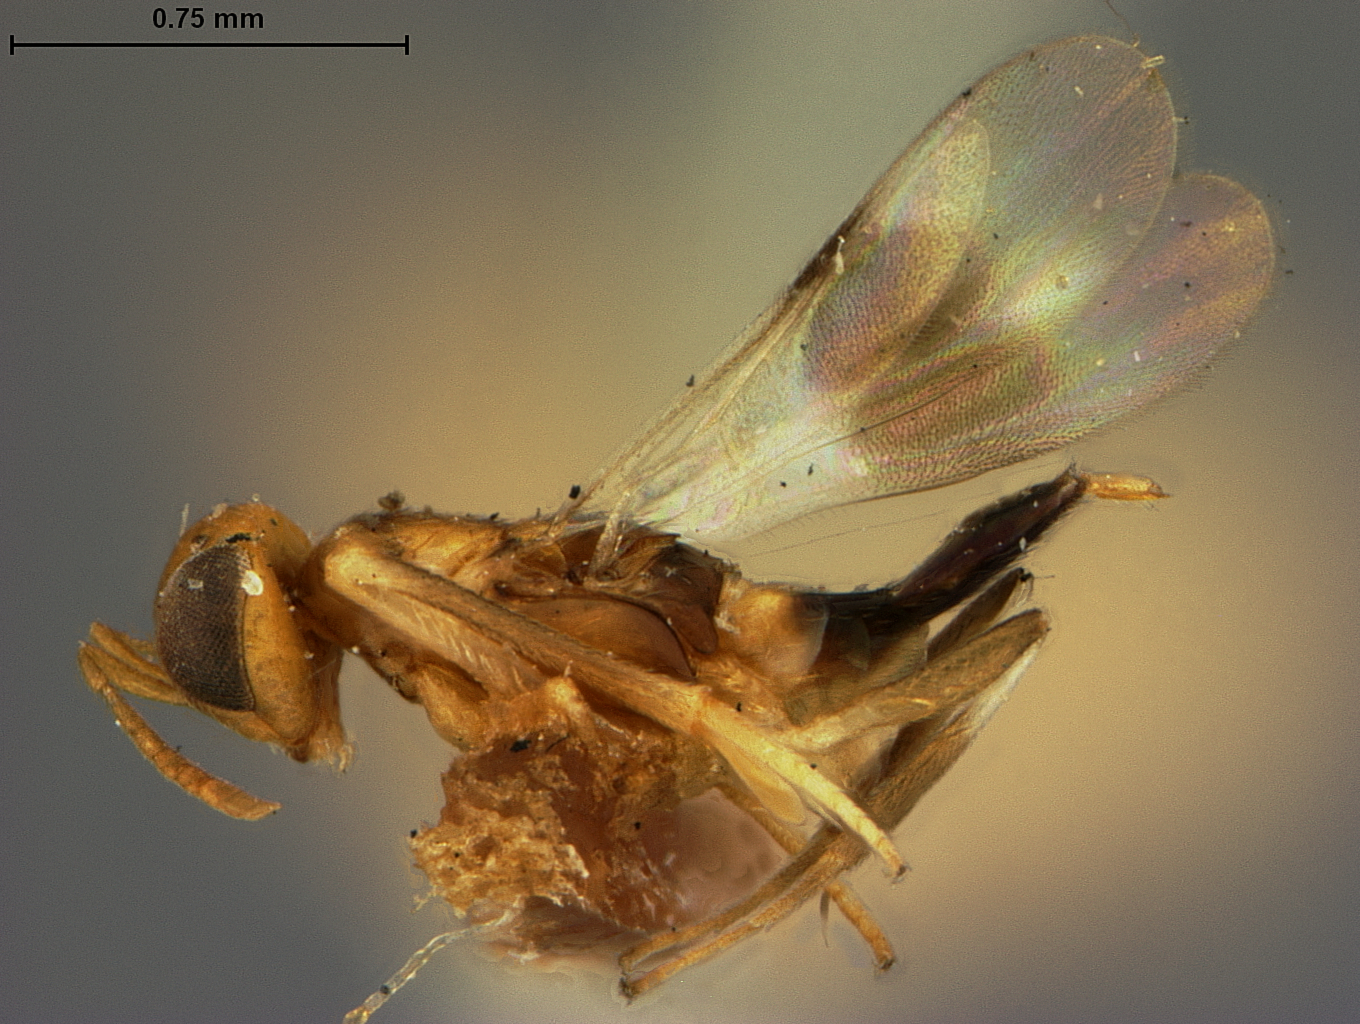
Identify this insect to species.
Meromyzobia unifasciata
